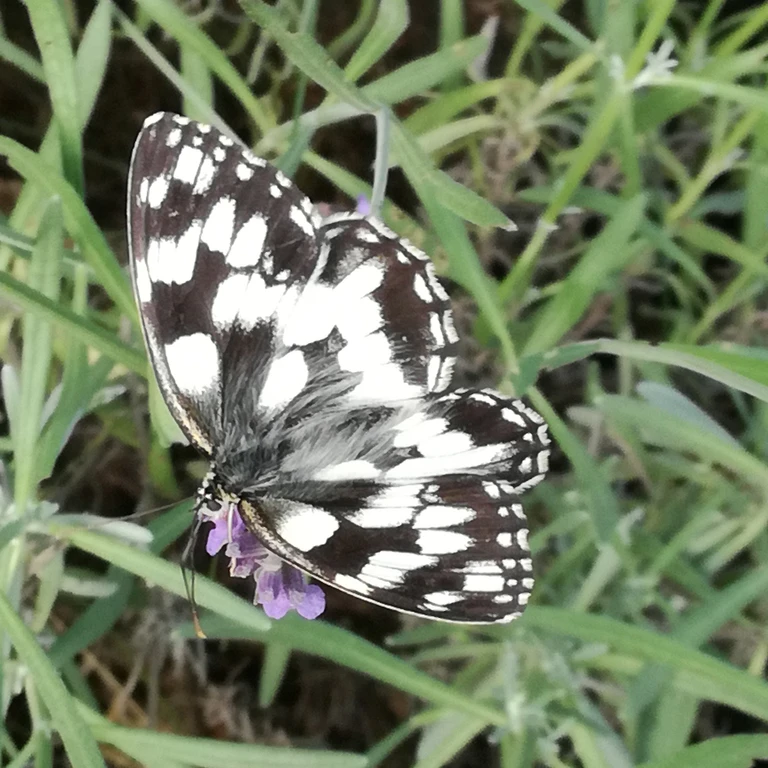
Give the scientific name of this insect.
Melanargia galathea
